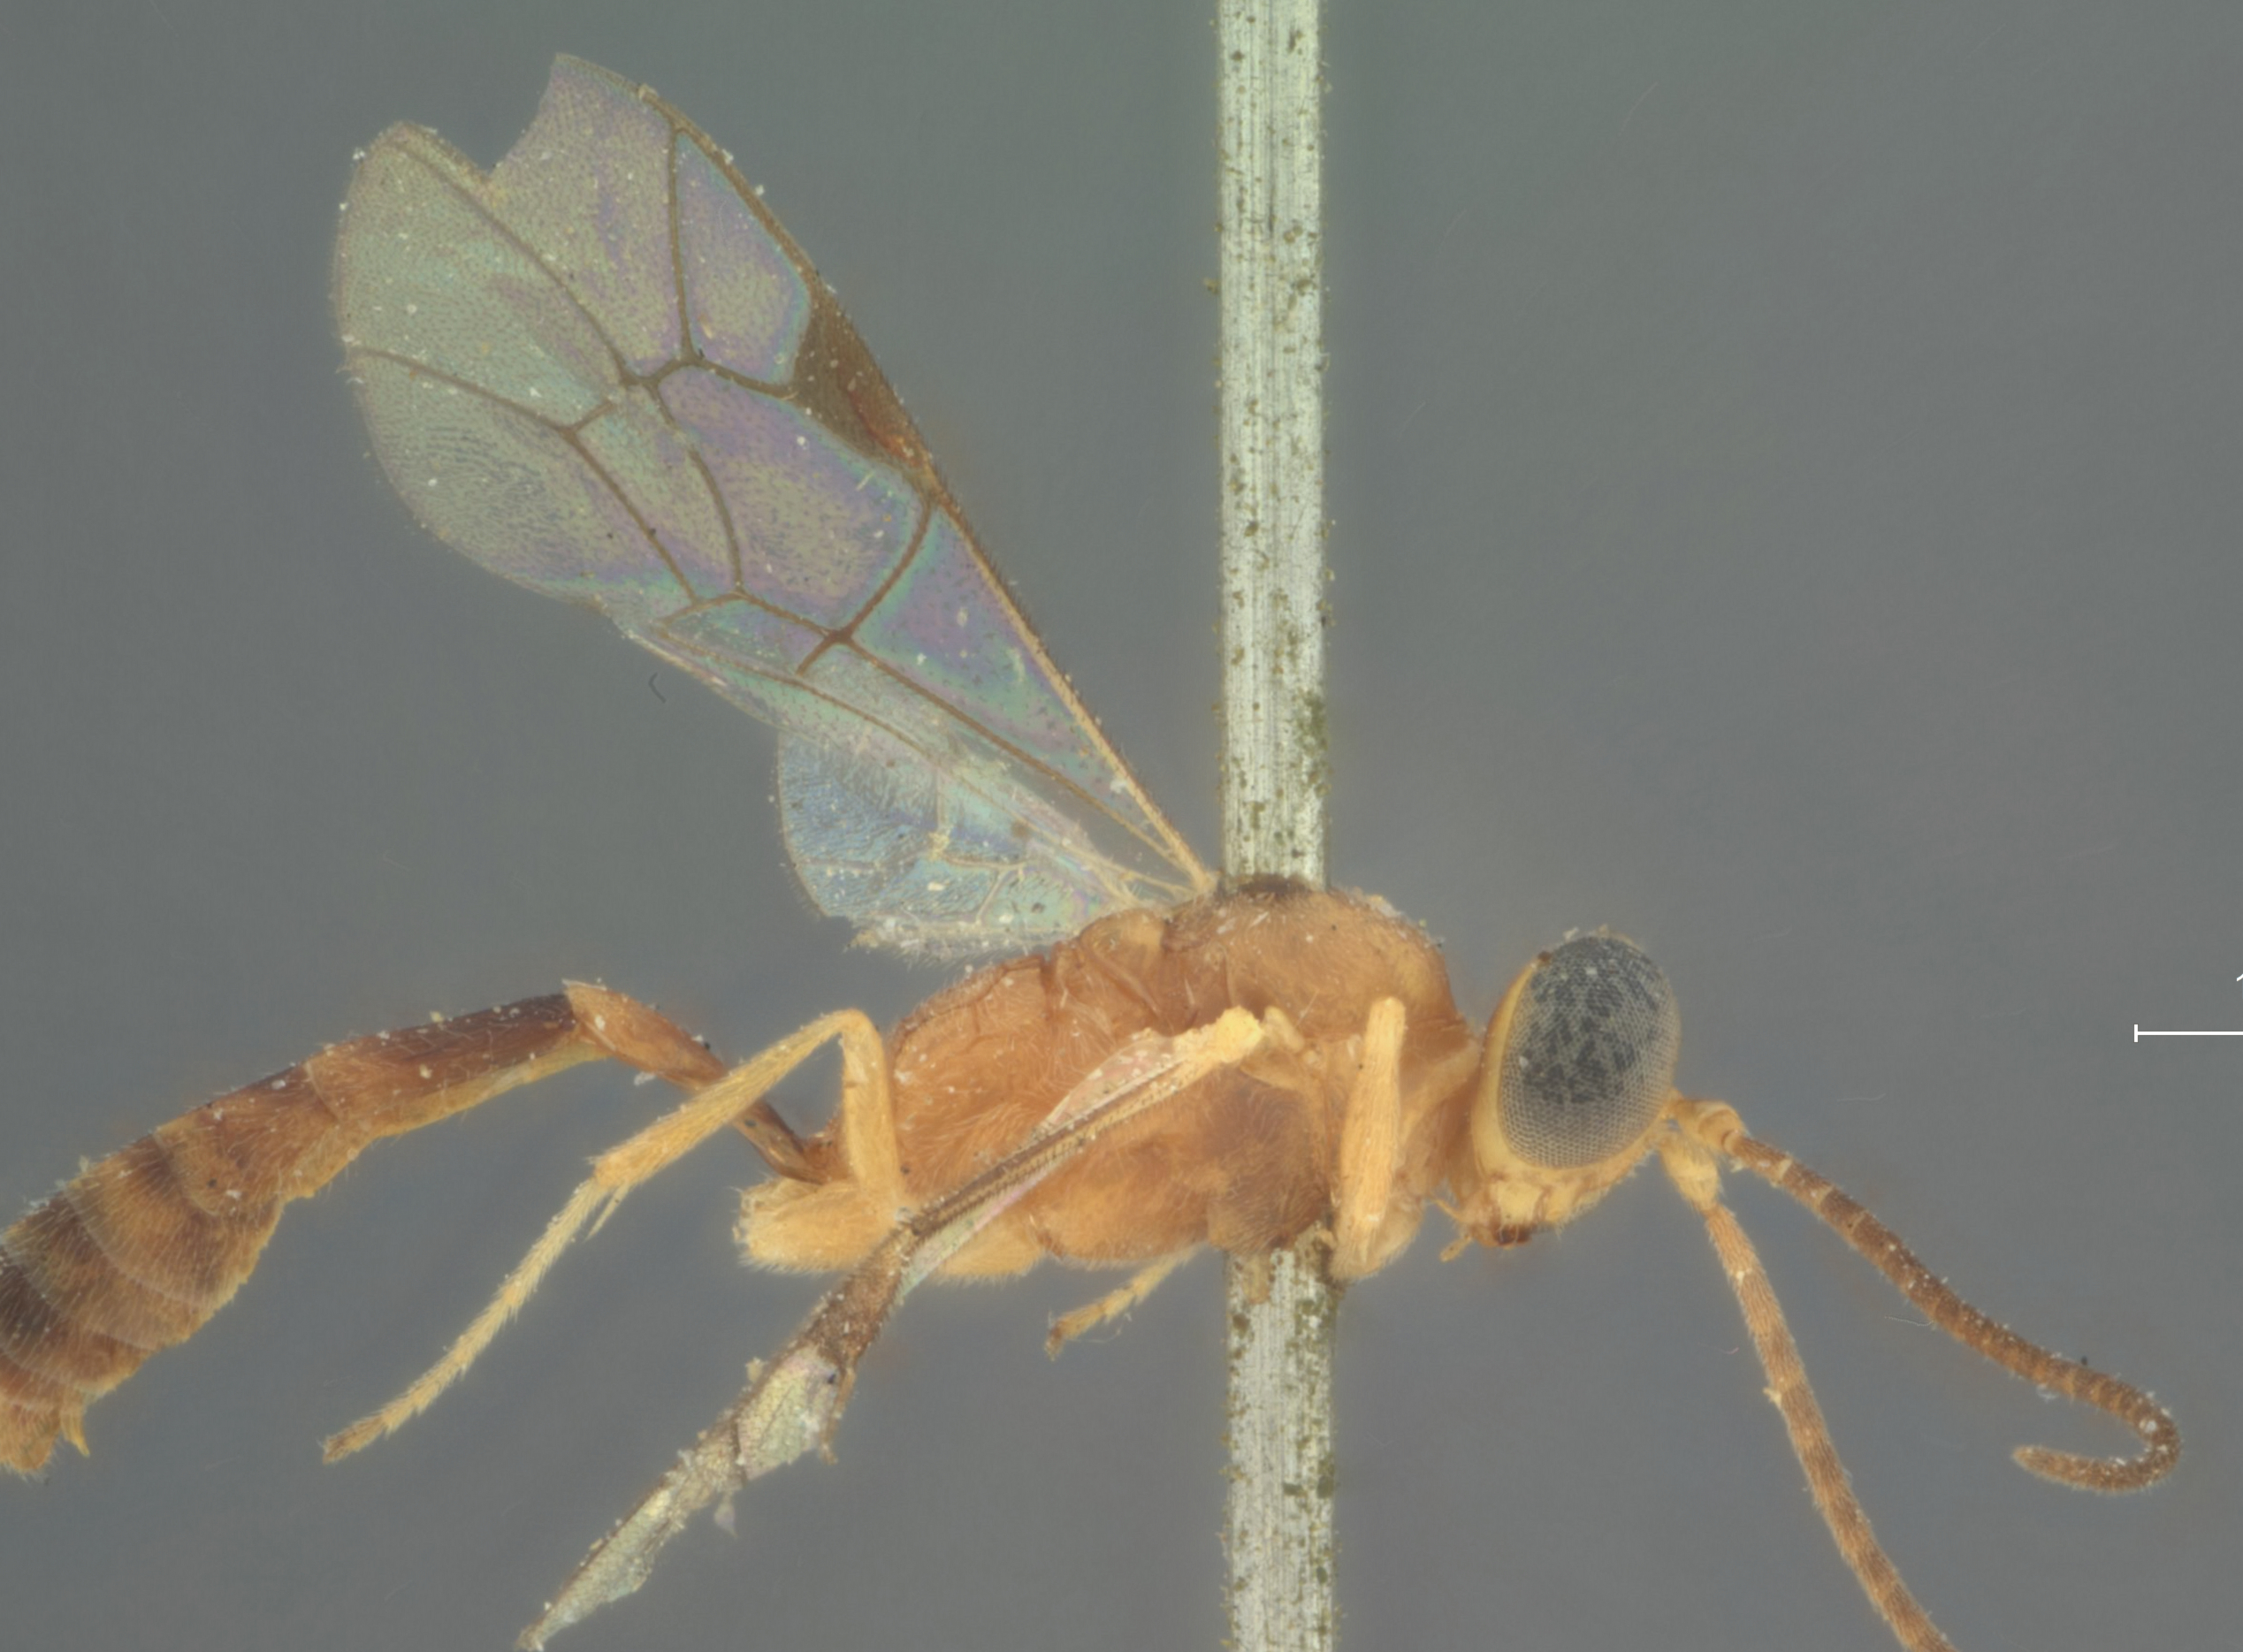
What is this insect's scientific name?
Porizon delicatus
